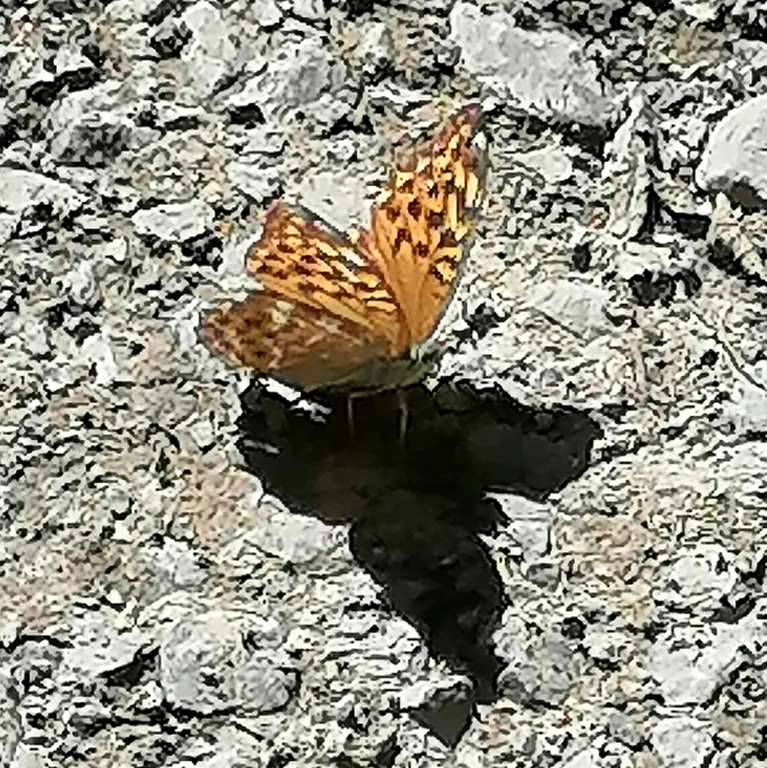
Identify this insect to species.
Argynnis paphia
